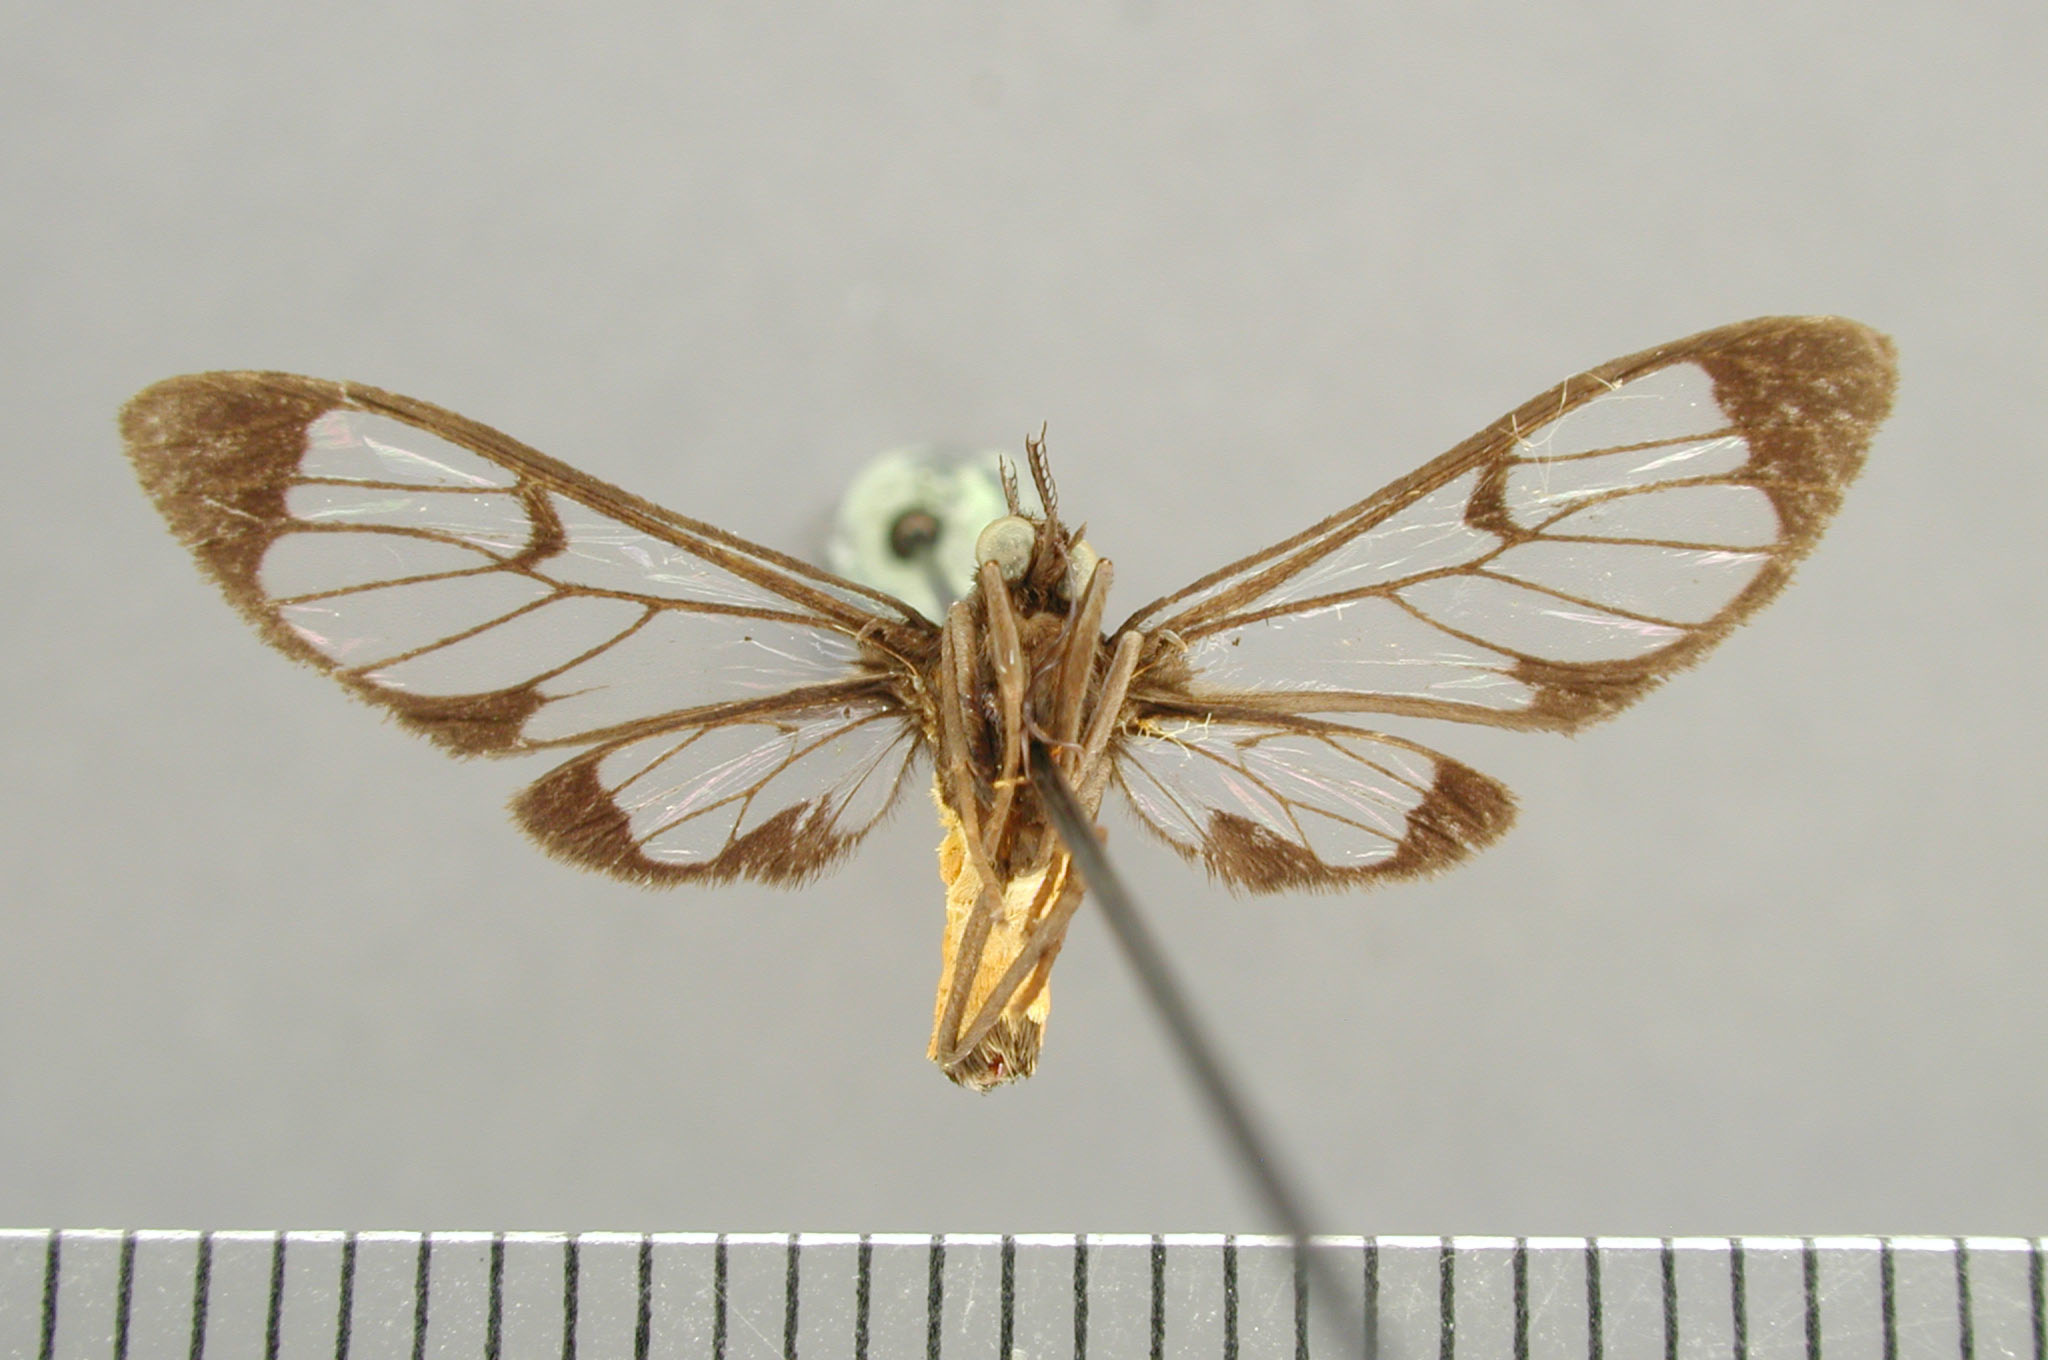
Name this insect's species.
Cosmosoma hercynacula
